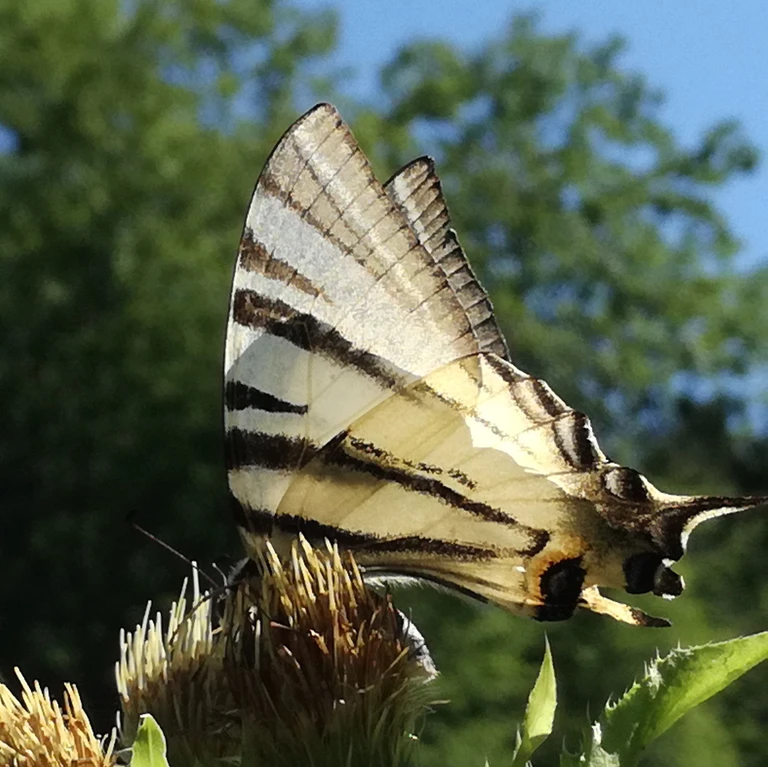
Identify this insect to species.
Iphiclides podalirius
